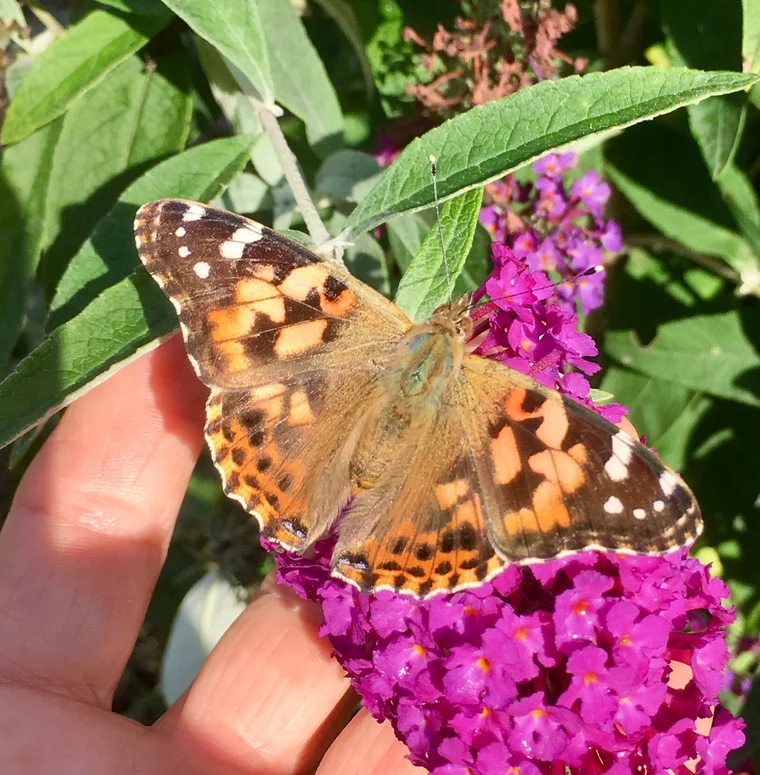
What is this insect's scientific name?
Vanessa cardui
